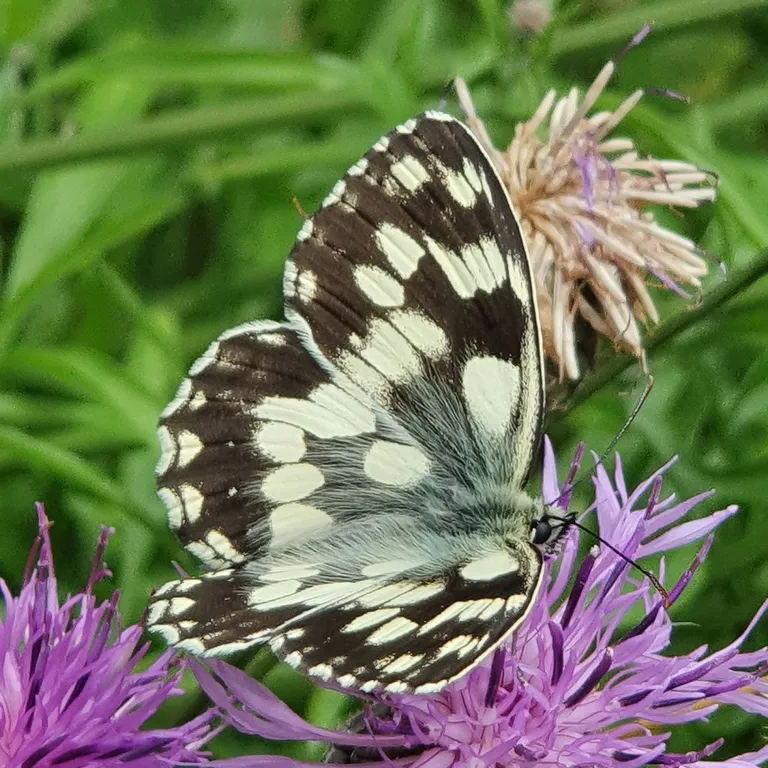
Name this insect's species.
Melanargia galathea
